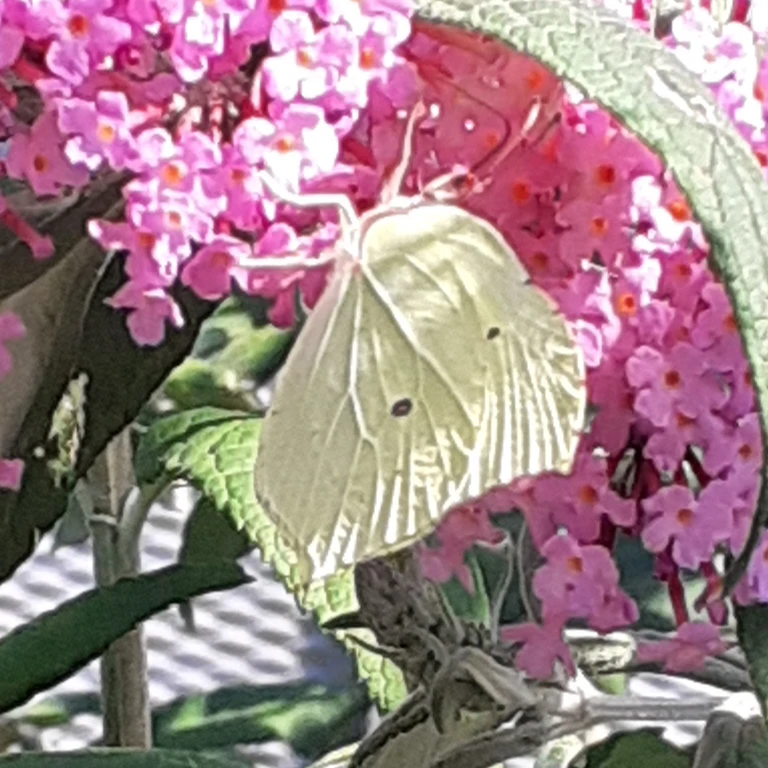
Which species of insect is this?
Gonepteryx rhamni
